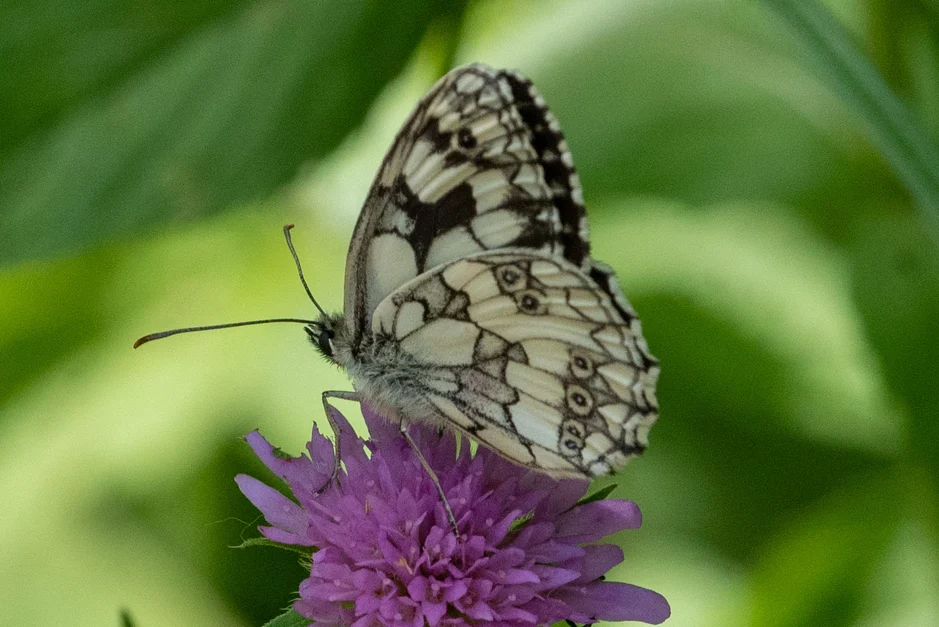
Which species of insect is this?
Melanargia galathea
